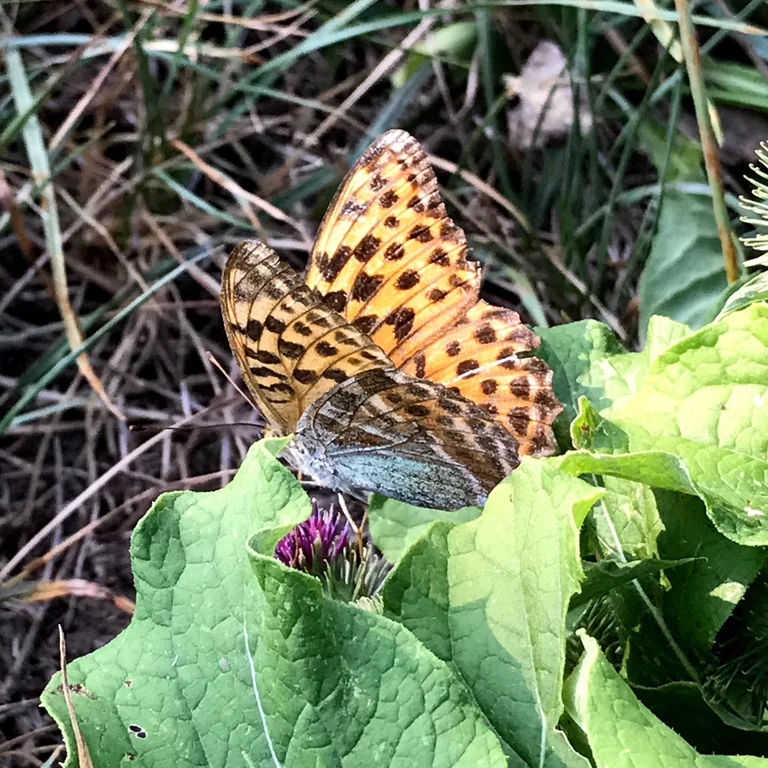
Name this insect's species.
Argynnis paphia
